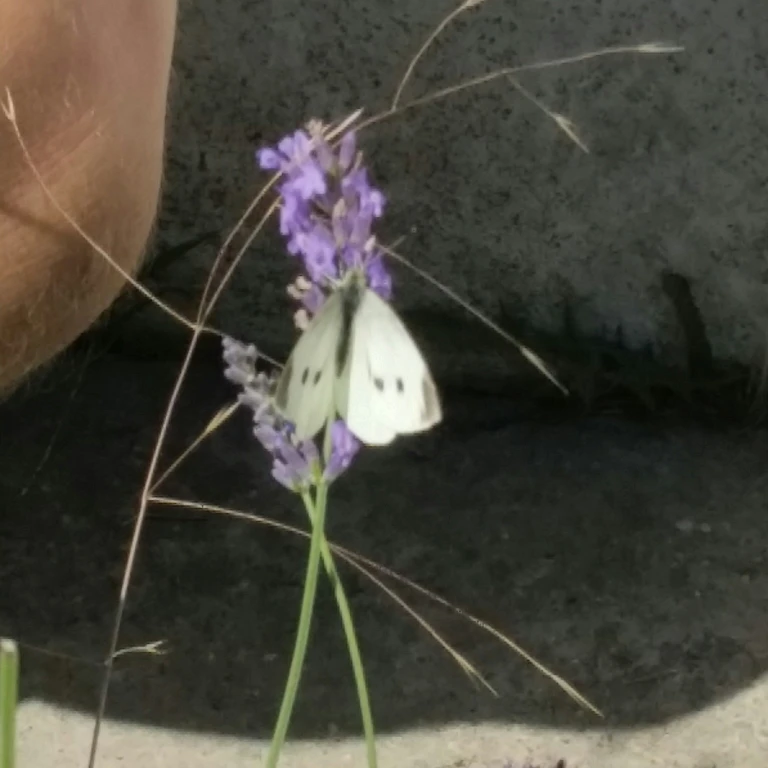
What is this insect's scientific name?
Pieris rapae
